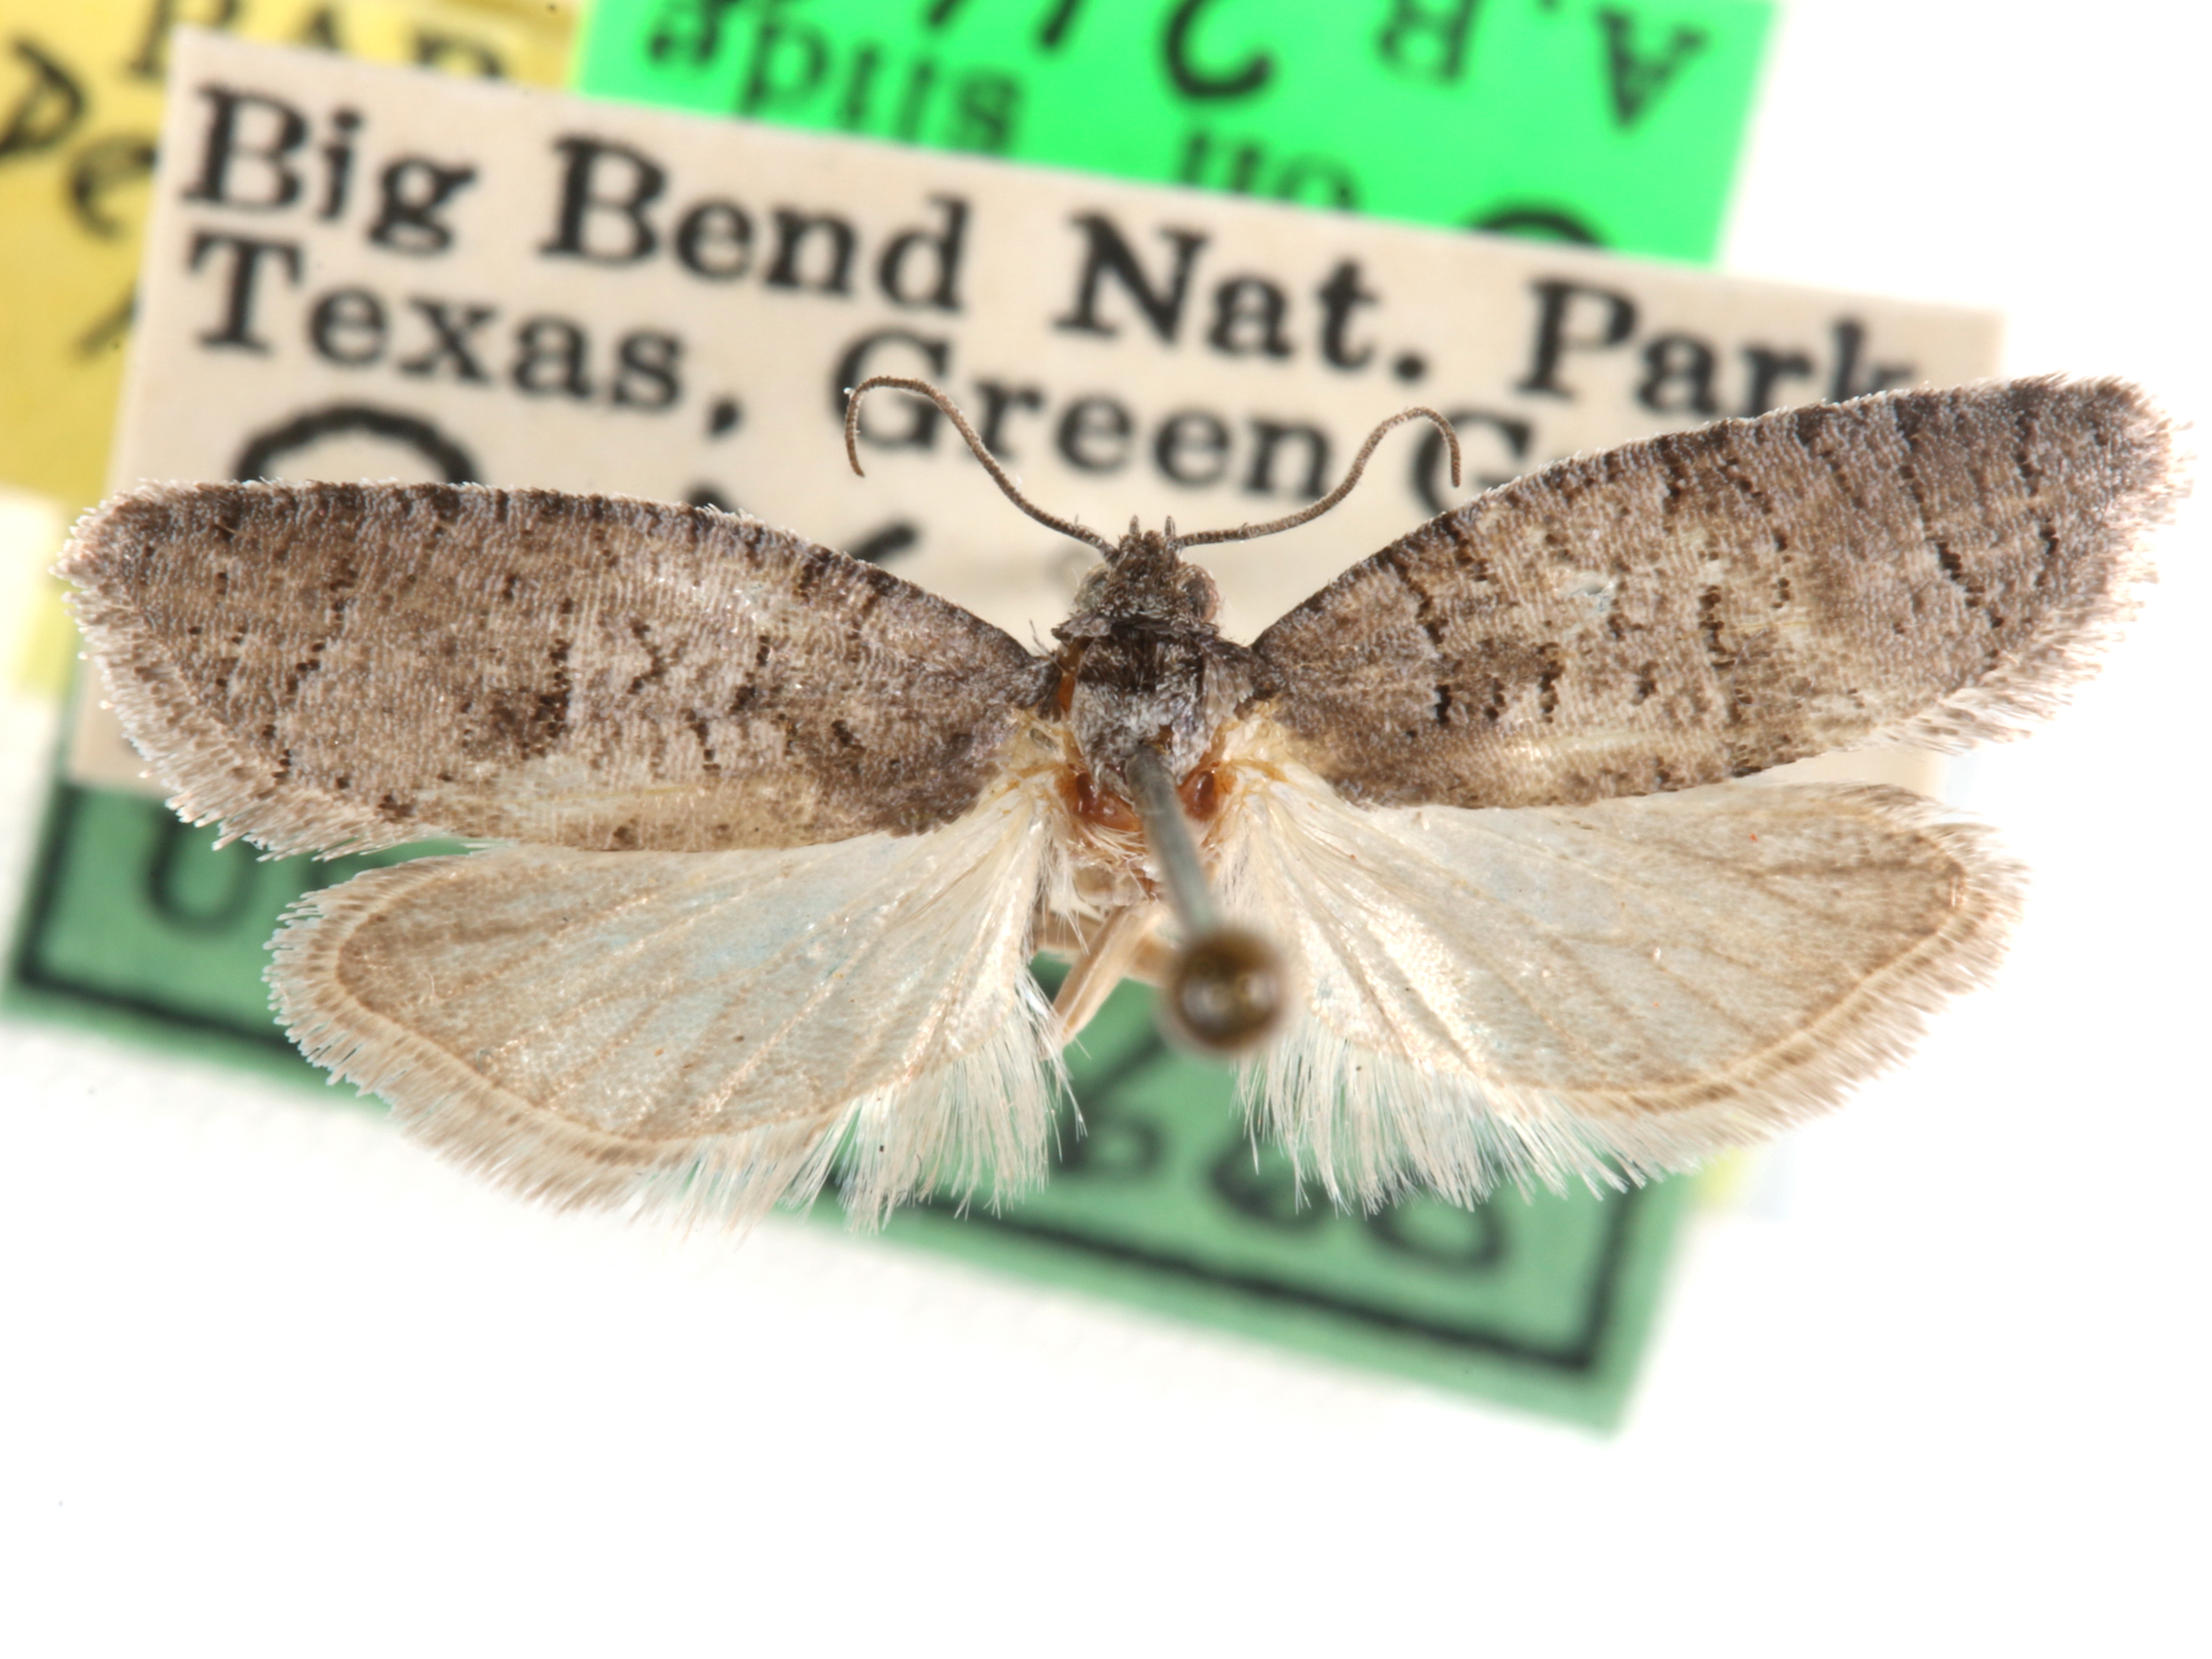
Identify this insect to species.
Decodes macswaini
